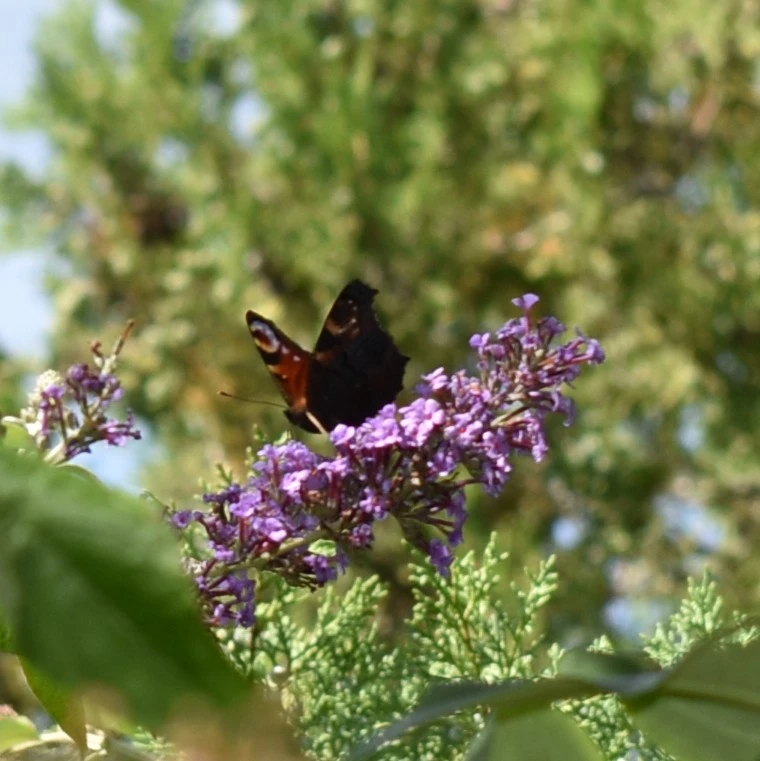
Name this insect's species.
Aglais io
